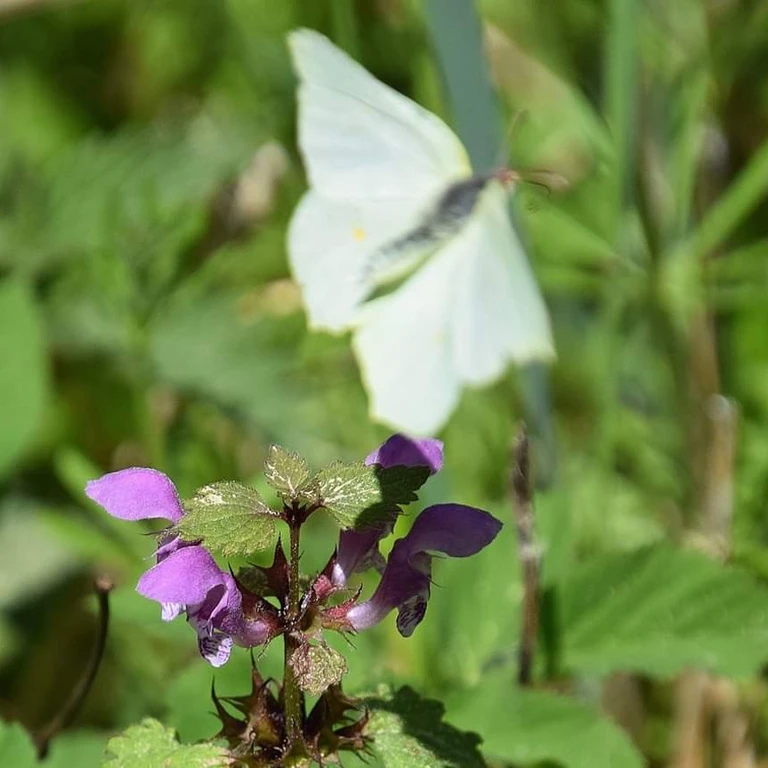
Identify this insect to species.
Gonepteryx rhamni
